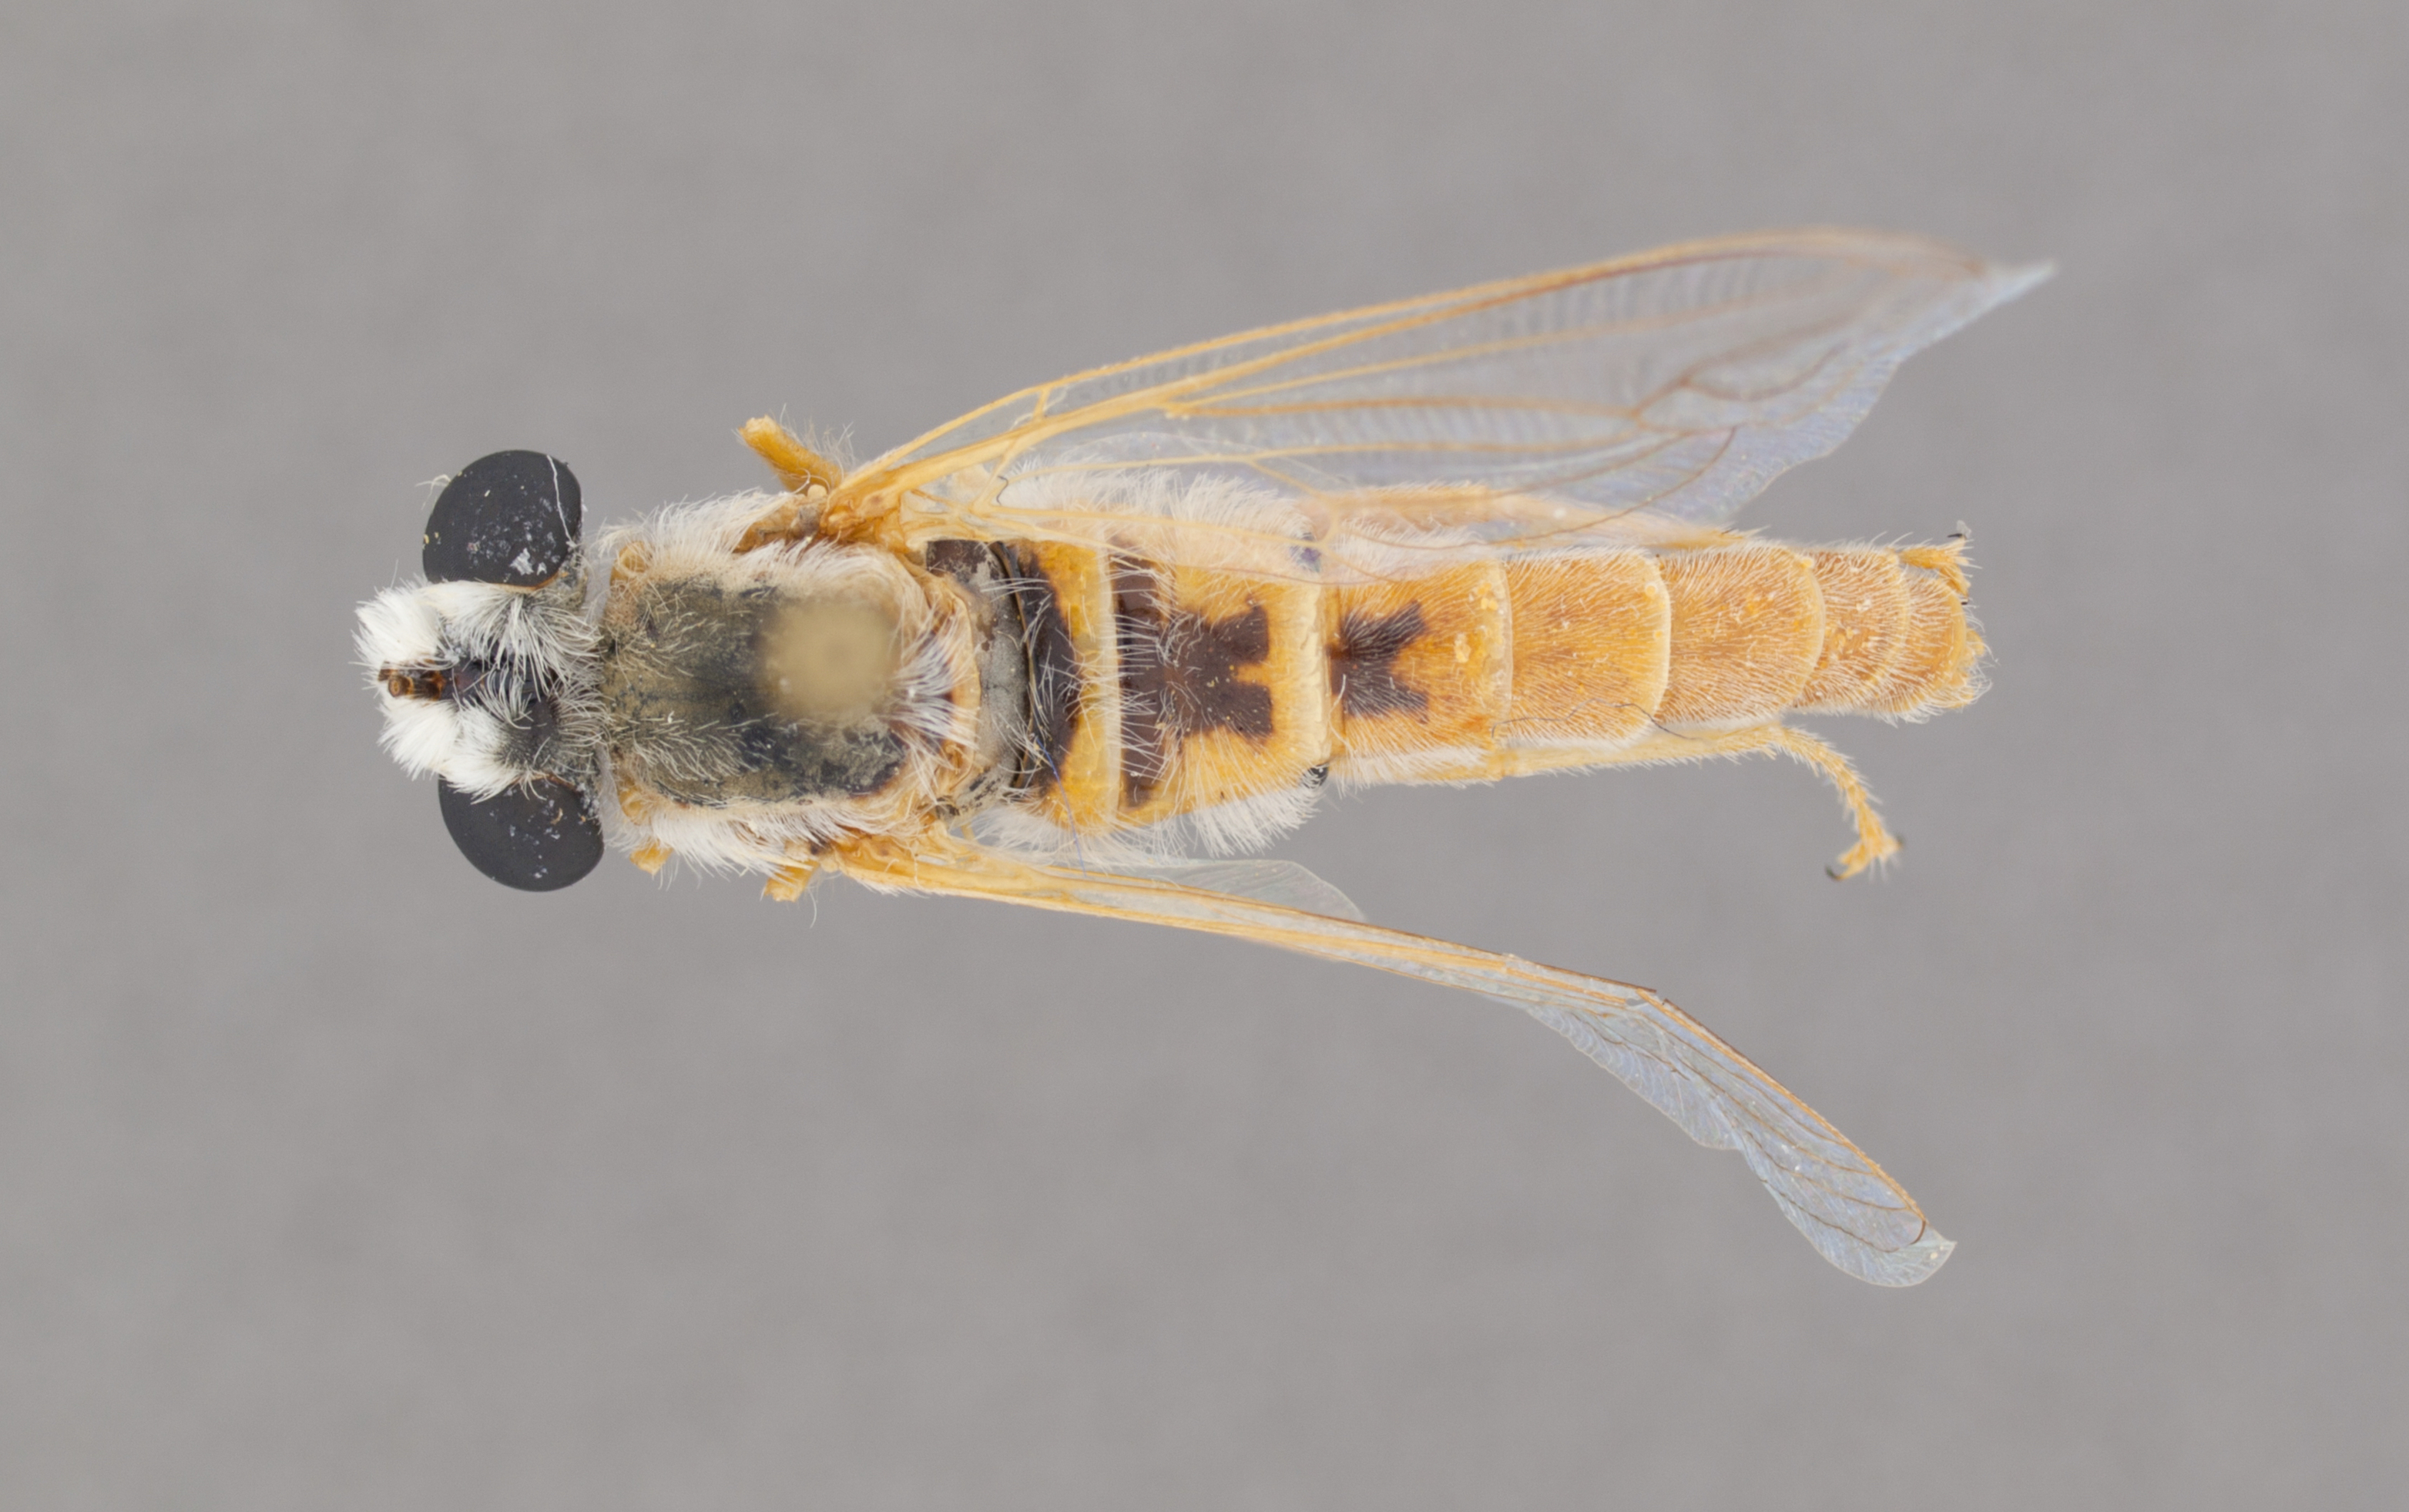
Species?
Namadytes maculiventris
